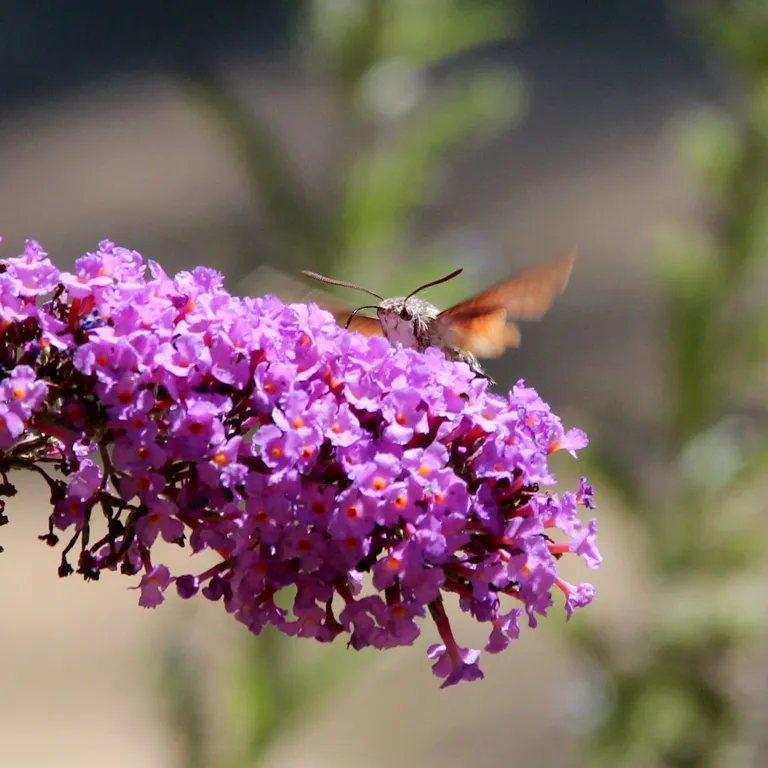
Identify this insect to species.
Macroglossum stellatarum
